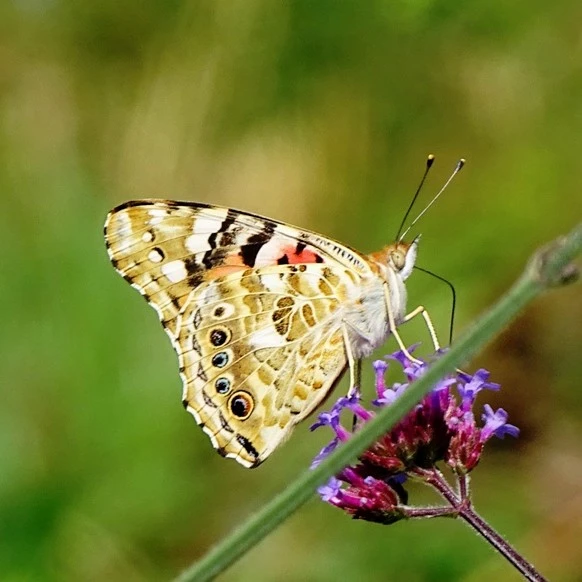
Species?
Vanessa cardui
